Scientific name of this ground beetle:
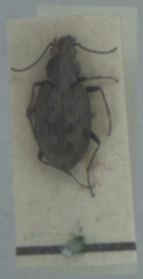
Bembidion litorale
